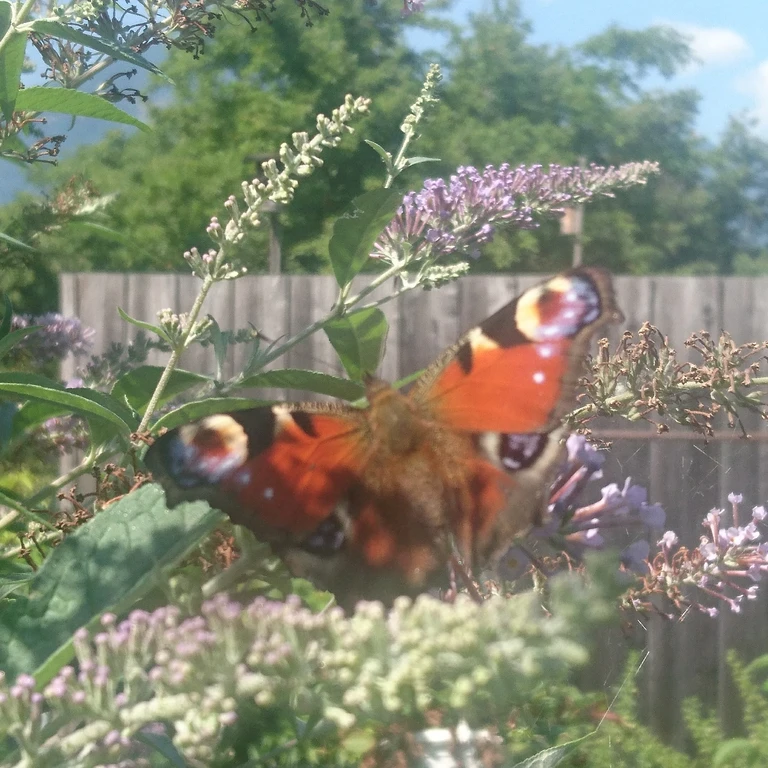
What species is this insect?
Aglais io
